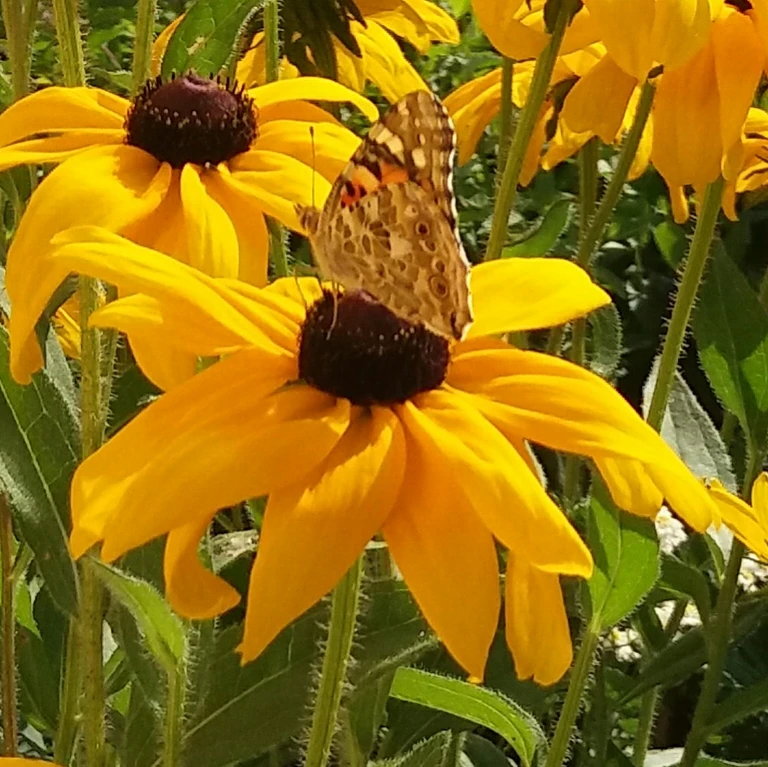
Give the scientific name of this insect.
Vanessa cardui
